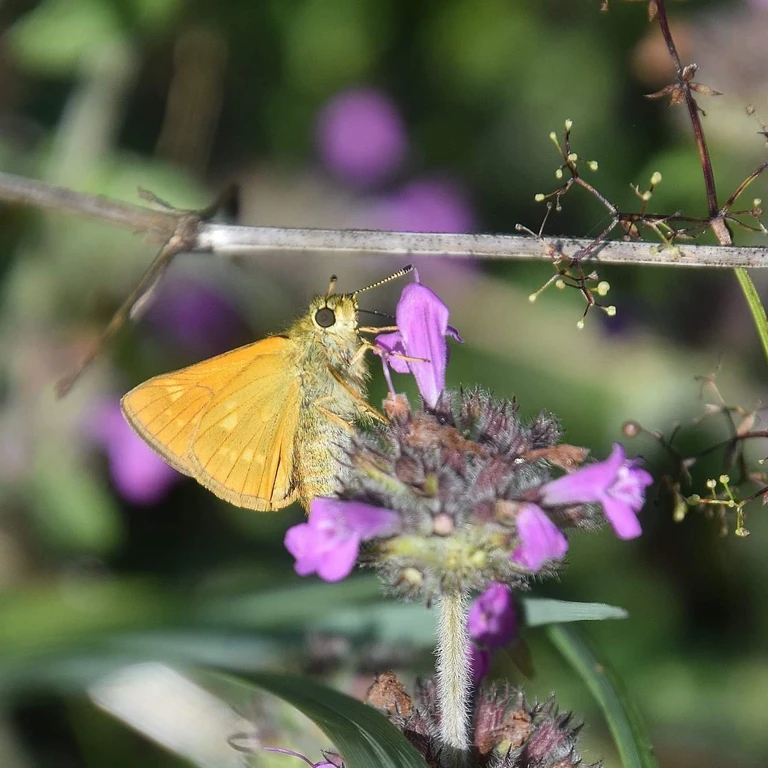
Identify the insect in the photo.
Ochlodes sylvanus (also Ochlodes venata)
